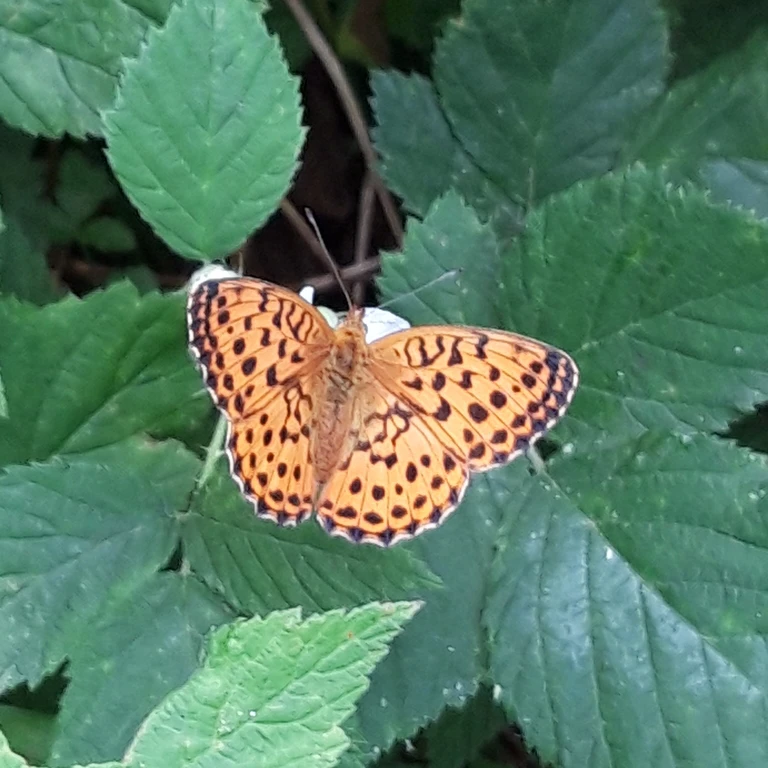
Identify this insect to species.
Brenthis daphne
